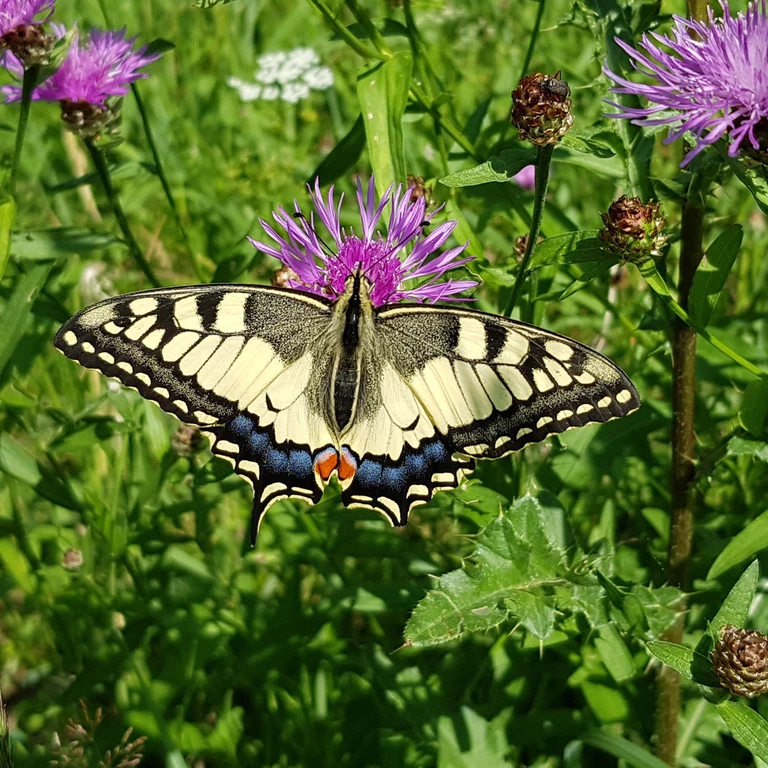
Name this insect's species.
Papilio machaon
